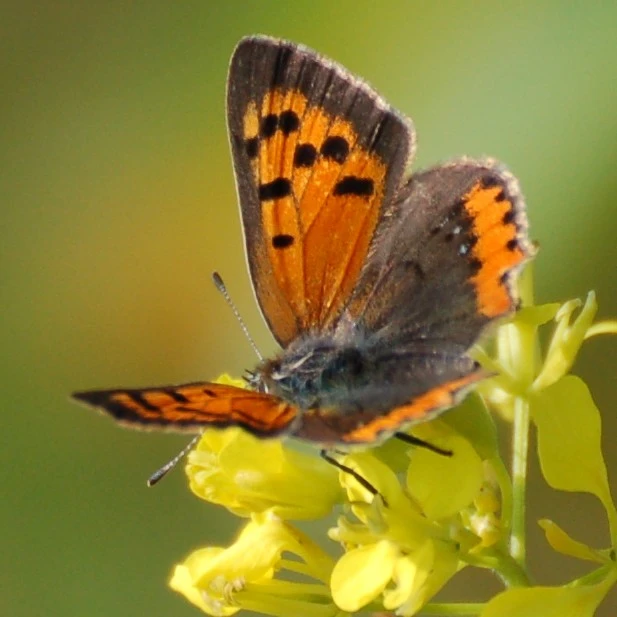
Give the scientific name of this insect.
Lycaena phlaeas
